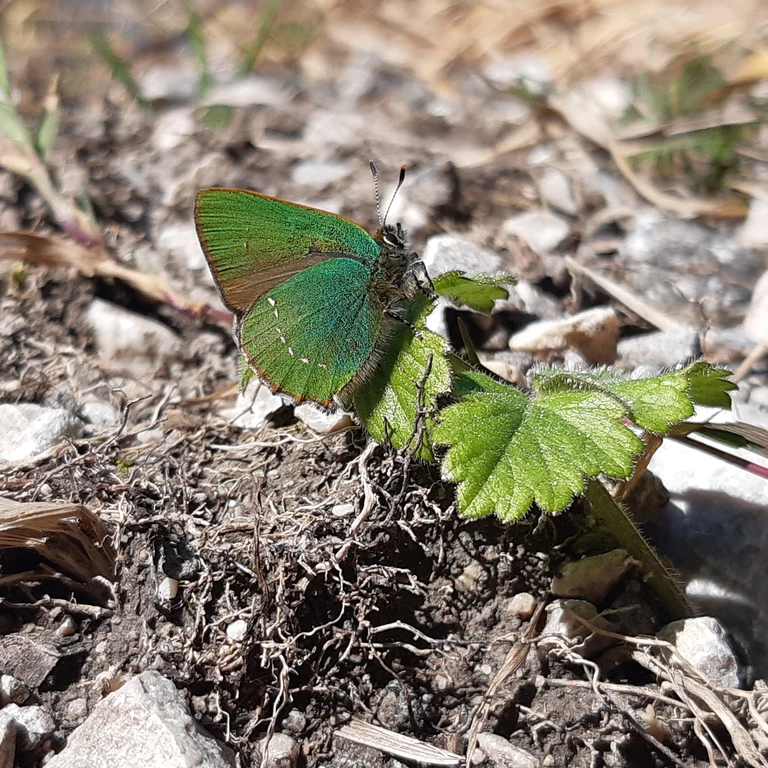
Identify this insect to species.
Callophrys rubi
